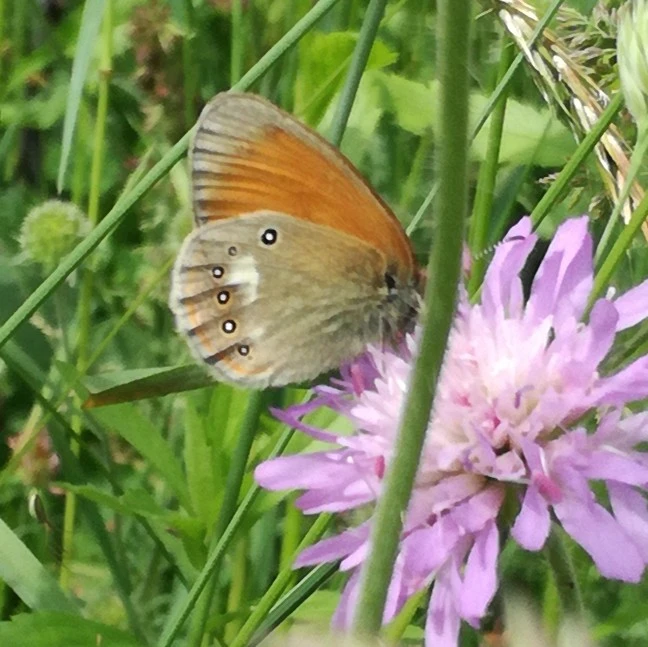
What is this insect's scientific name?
Coenonympha glycerion (also Coenonympha iphis)
